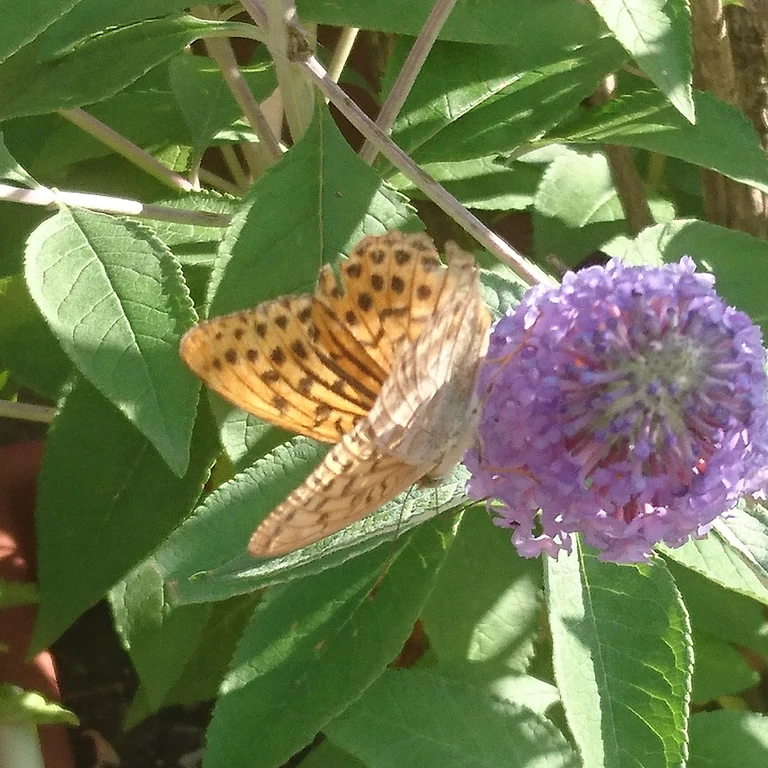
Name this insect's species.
Argynnis paphia
